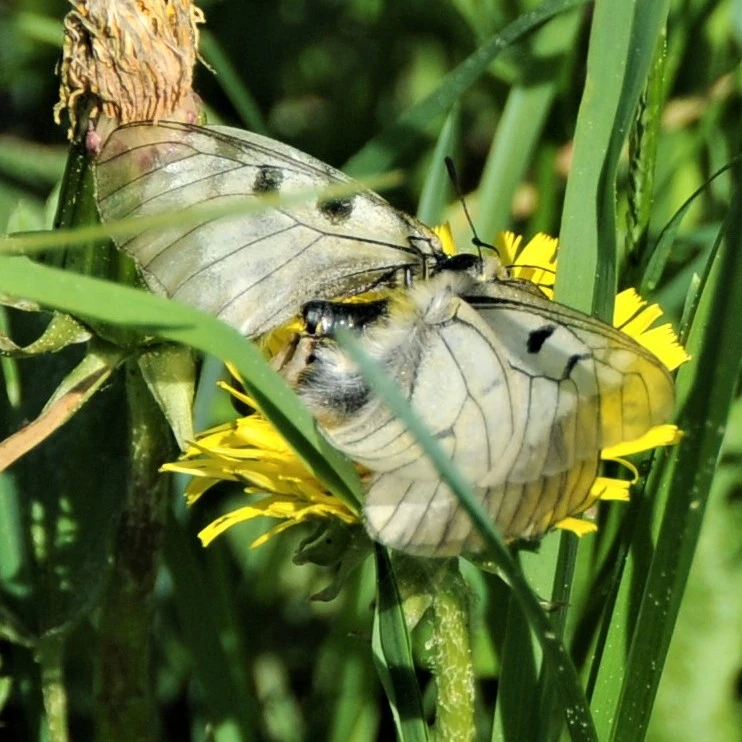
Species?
Parnassius mnemosyne
